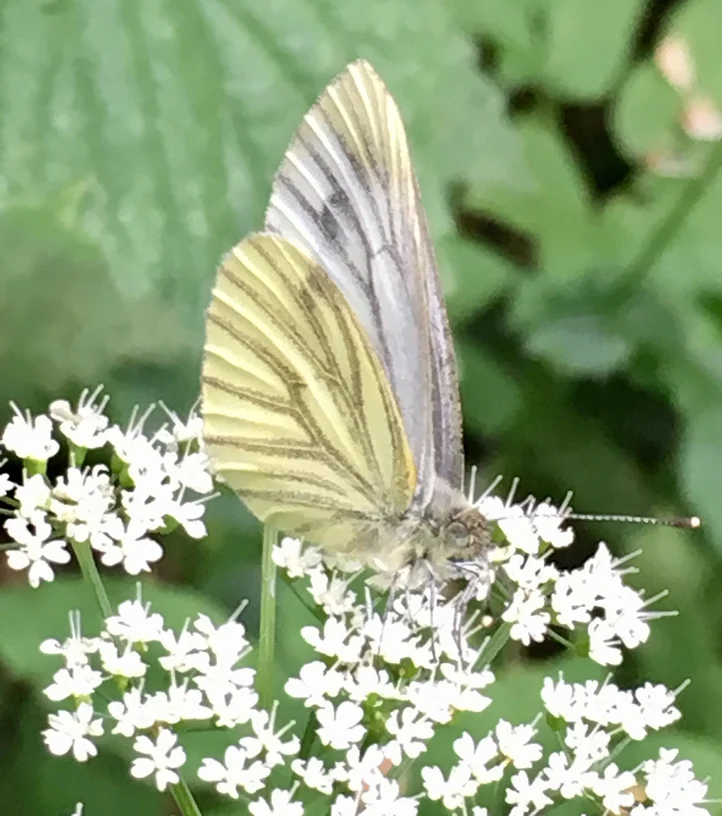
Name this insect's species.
Pieris napi
